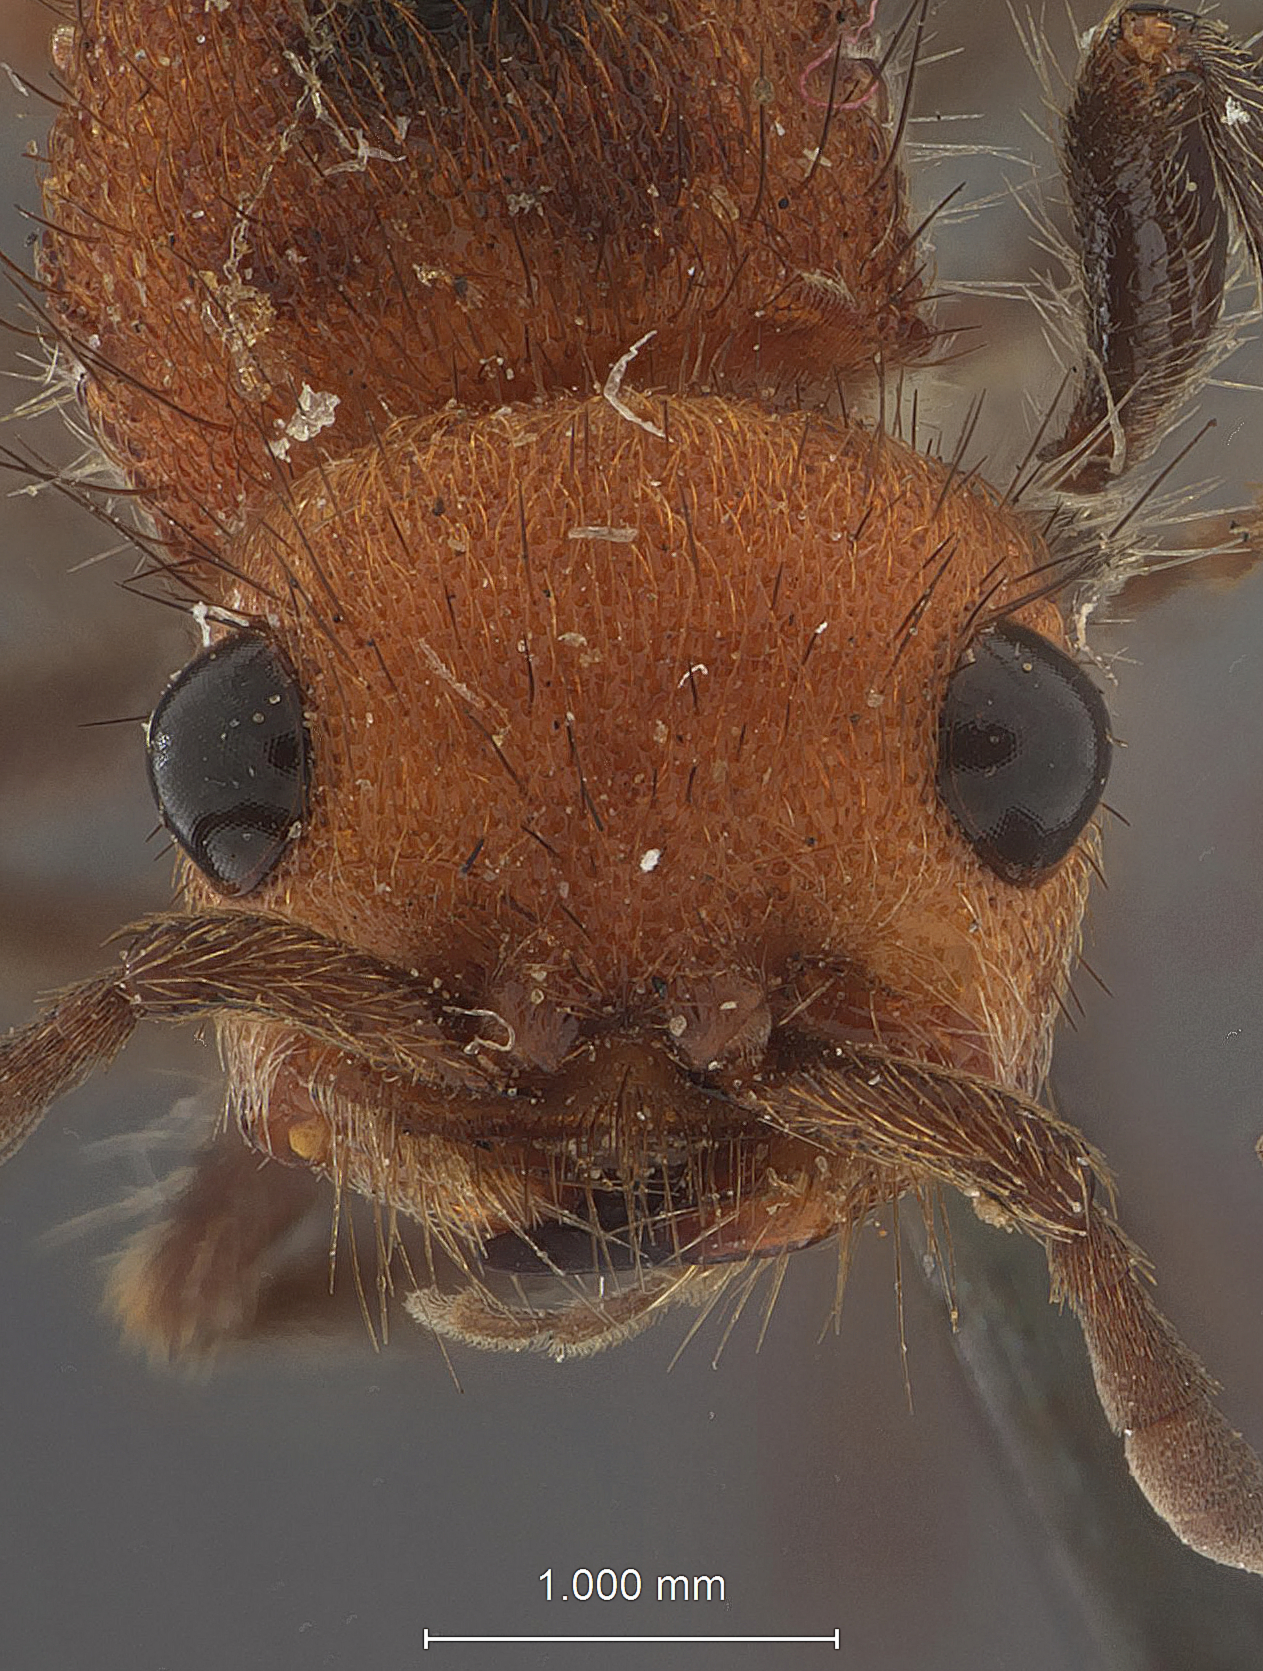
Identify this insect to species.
Dasymutilla scrobinata
